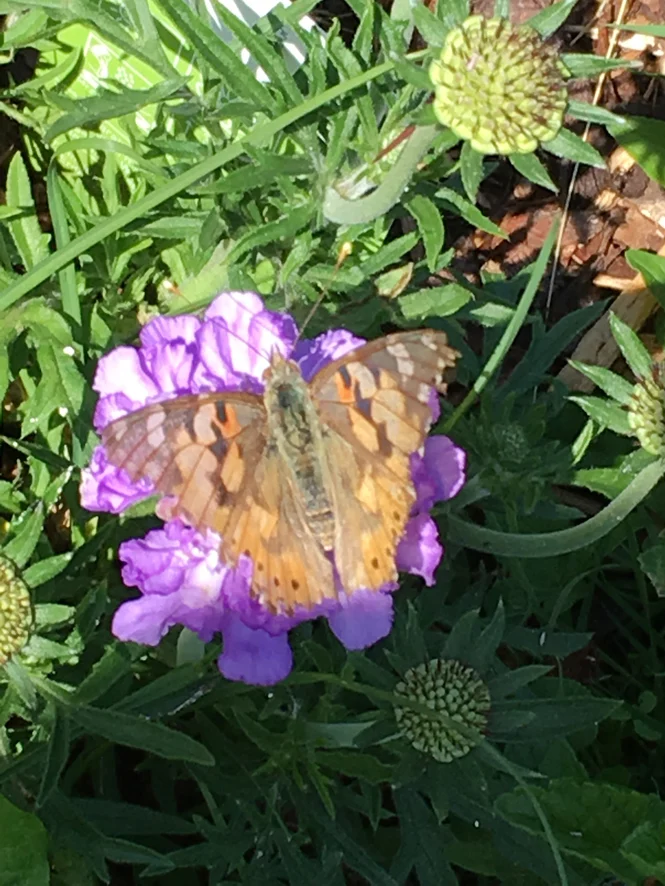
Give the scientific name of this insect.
Vanessa cardui
